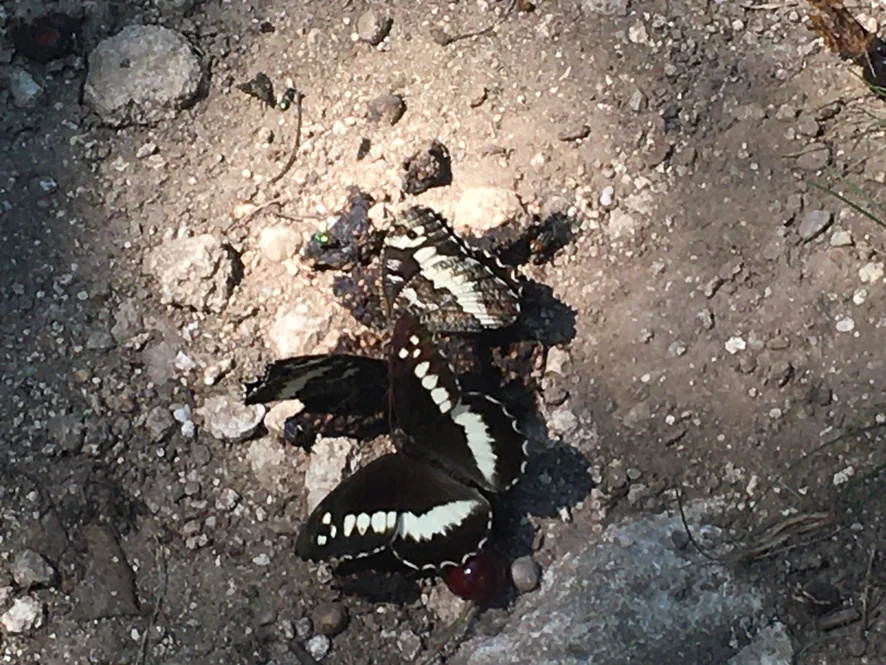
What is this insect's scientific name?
Brintesia circe
